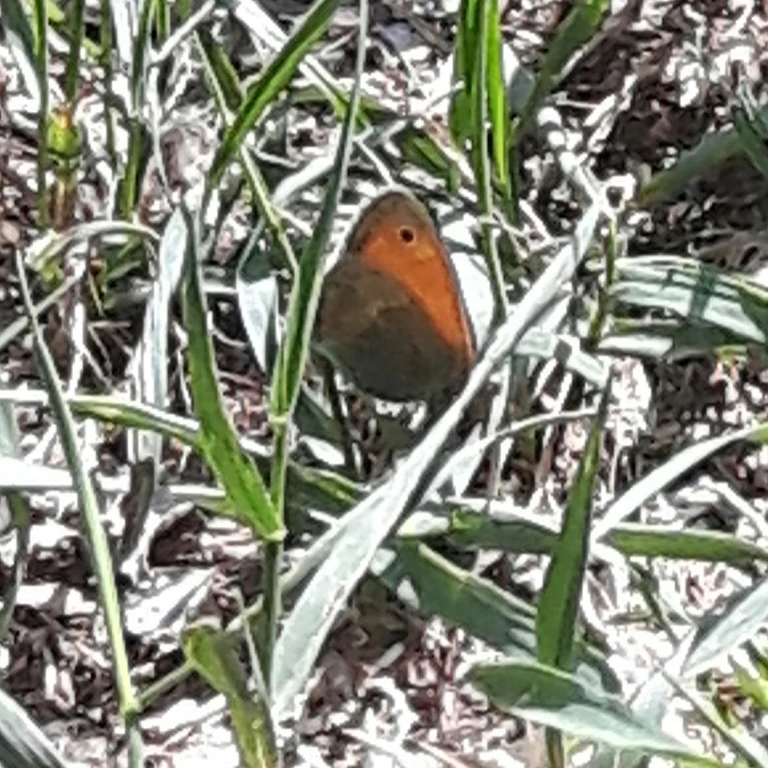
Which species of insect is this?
Coenonympha pamphilus
